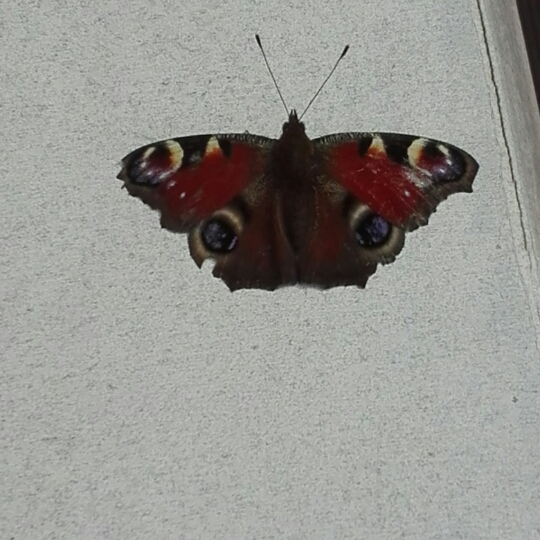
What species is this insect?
Aglais io
